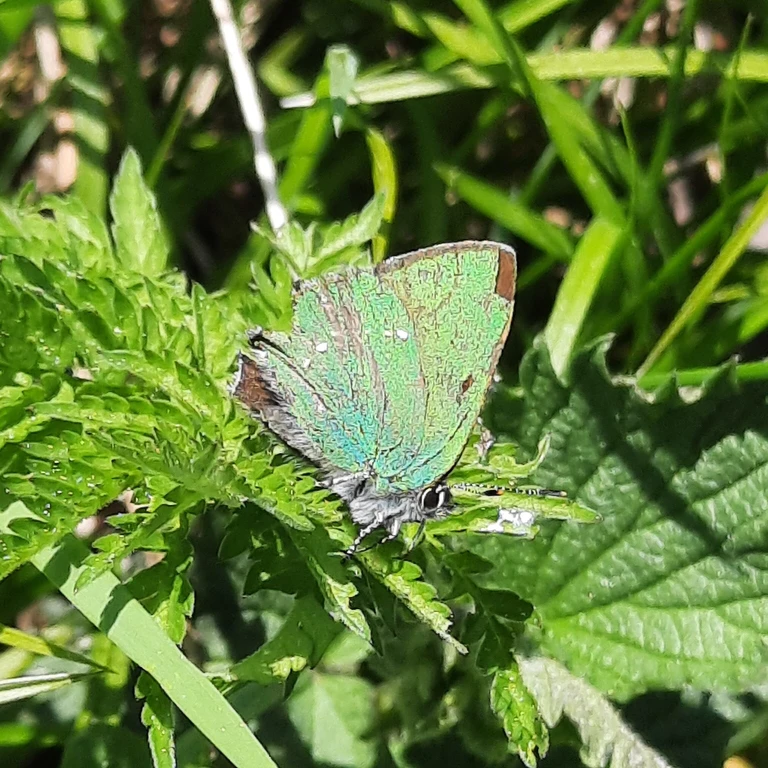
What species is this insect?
Callophrys rubi
